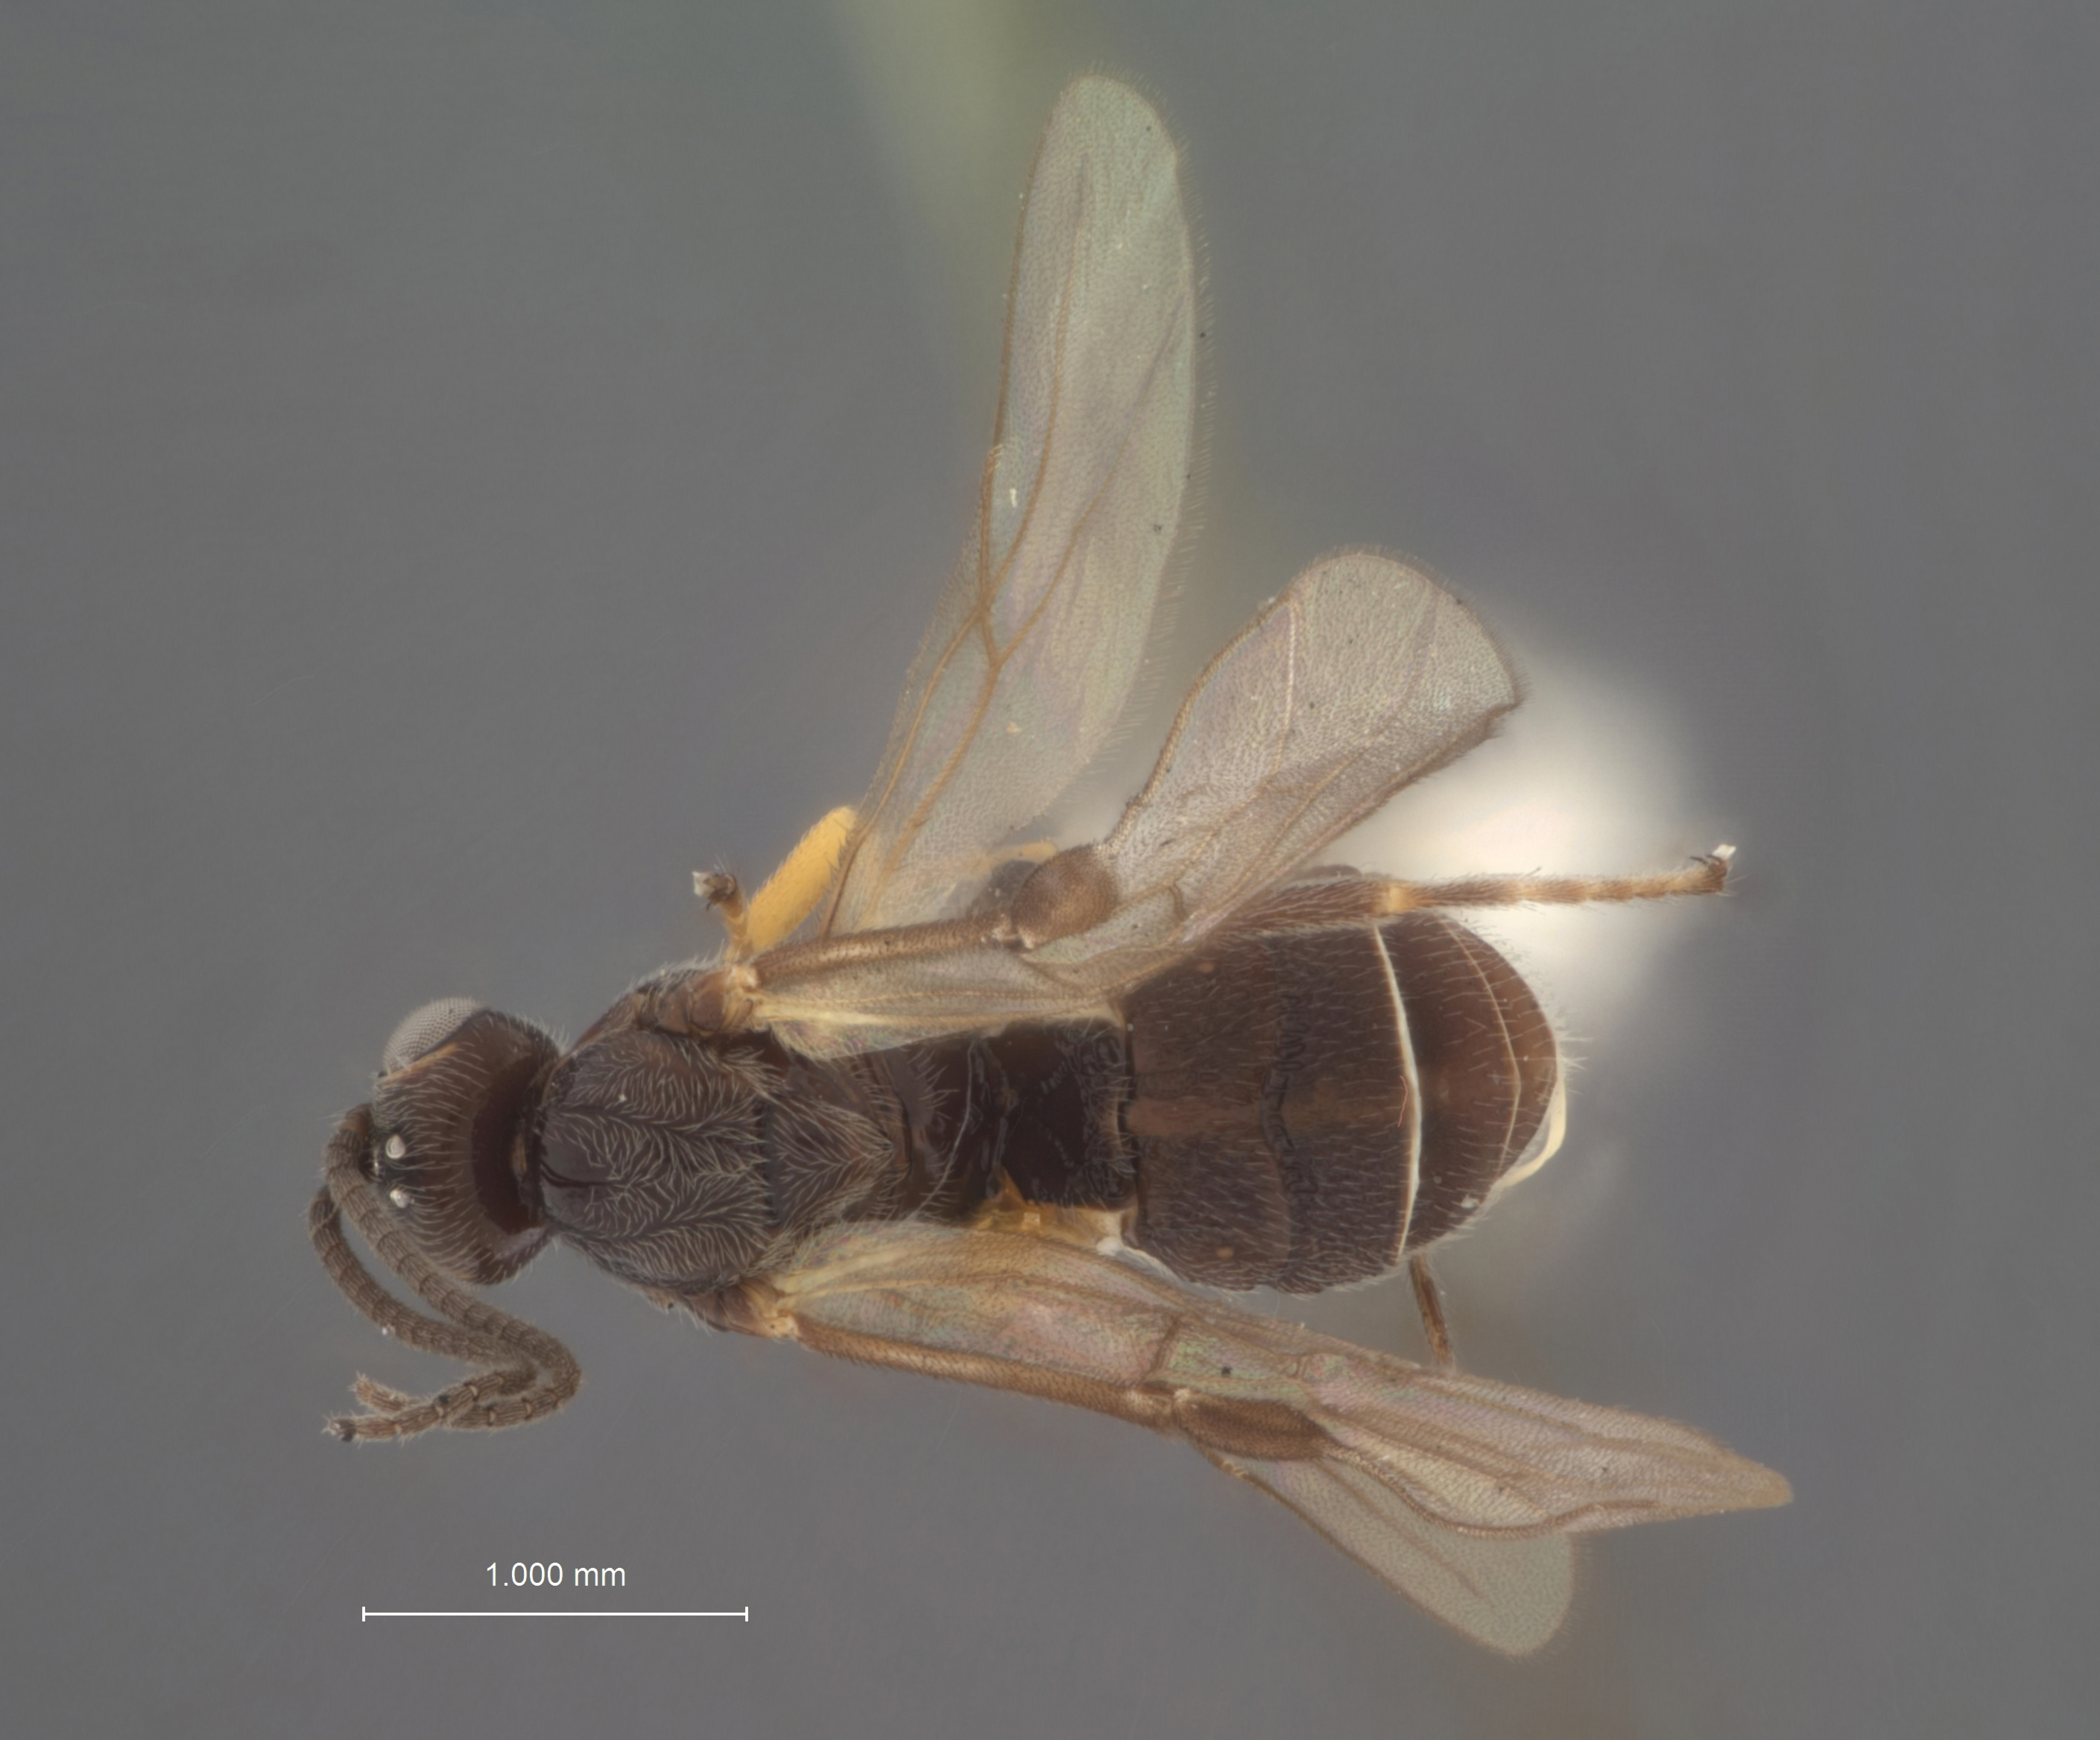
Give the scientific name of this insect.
Microbracon leefmansi
